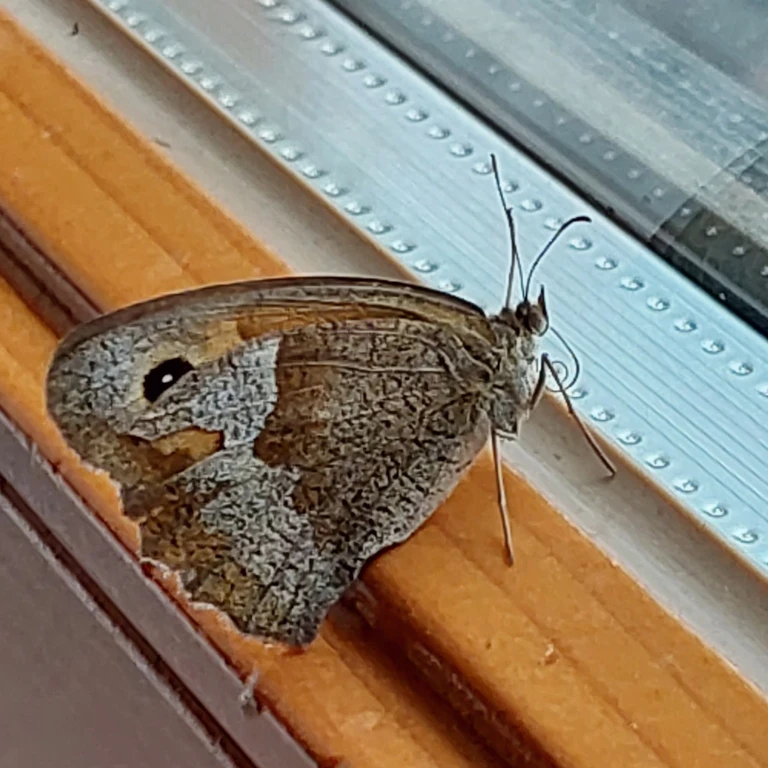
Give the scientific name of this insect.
Maniola jurtina
